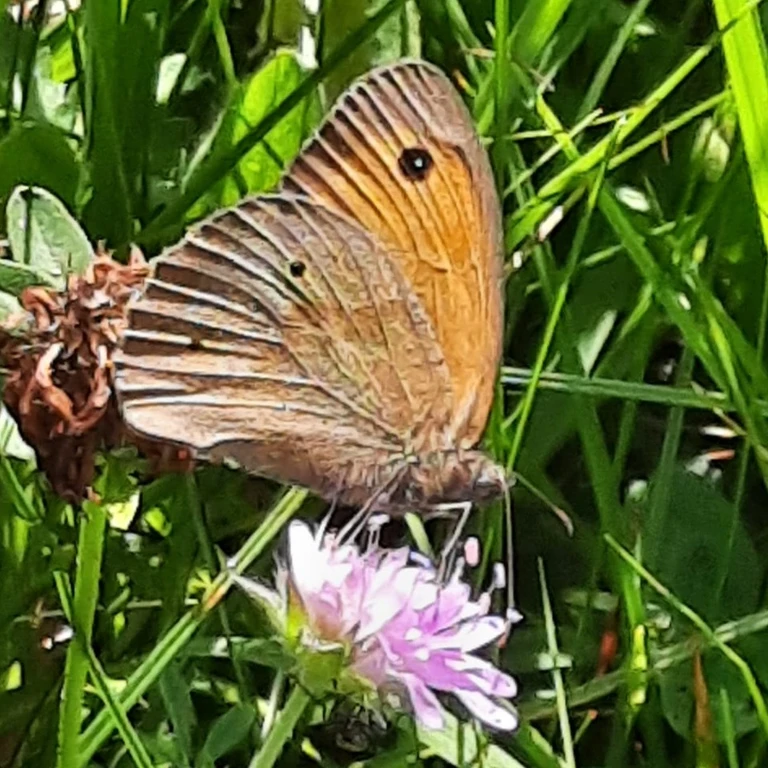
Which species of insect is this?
Maniola jurtina
